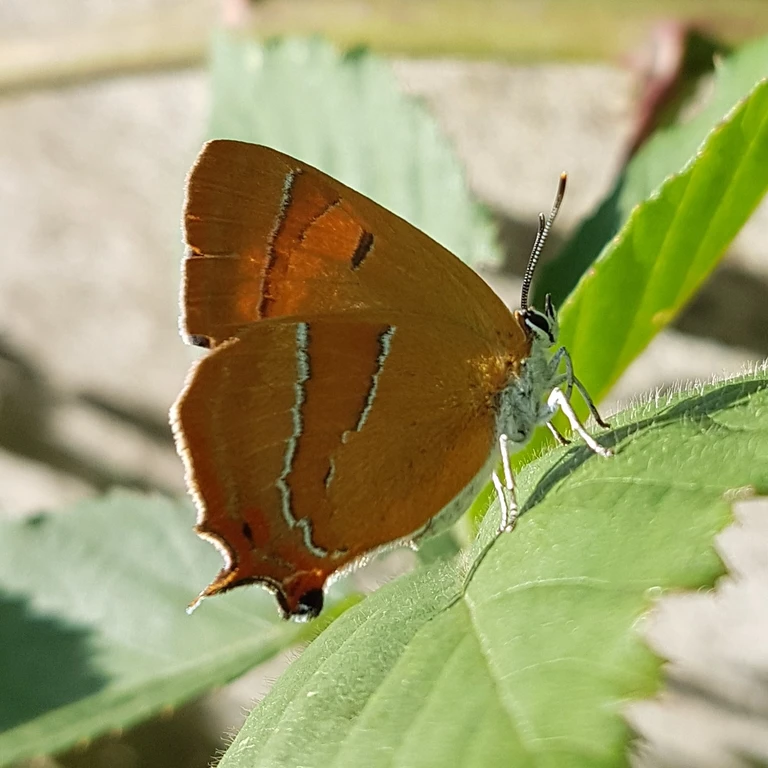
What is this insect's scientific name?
Thecla betulae
